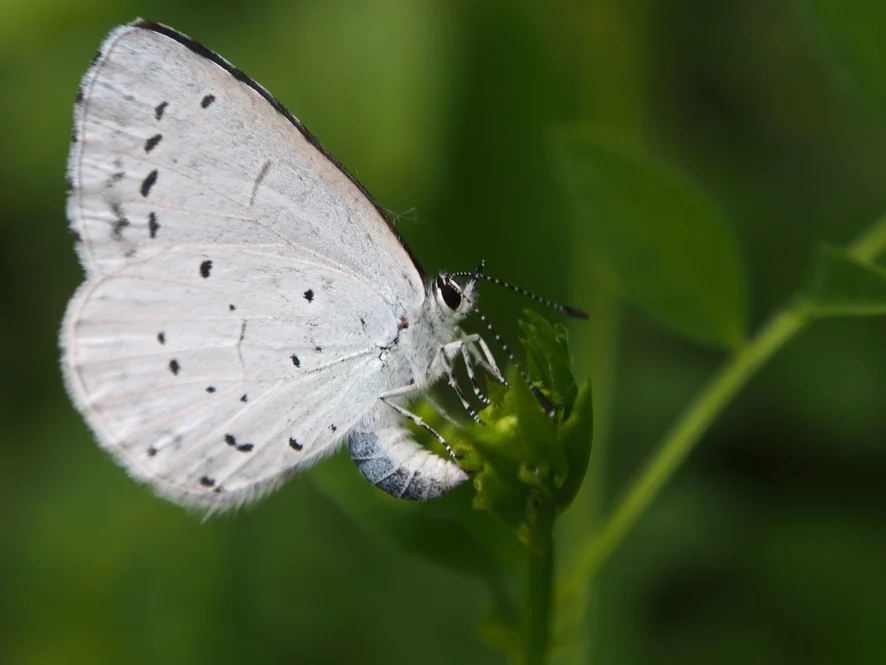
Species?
Celastrina argiolus
